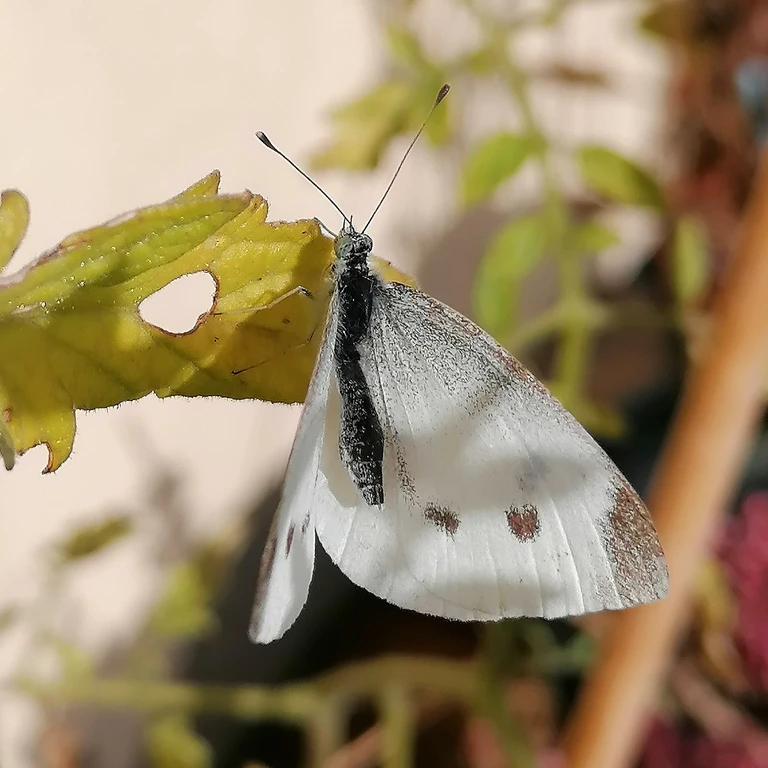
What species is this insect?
Pieris rapae
